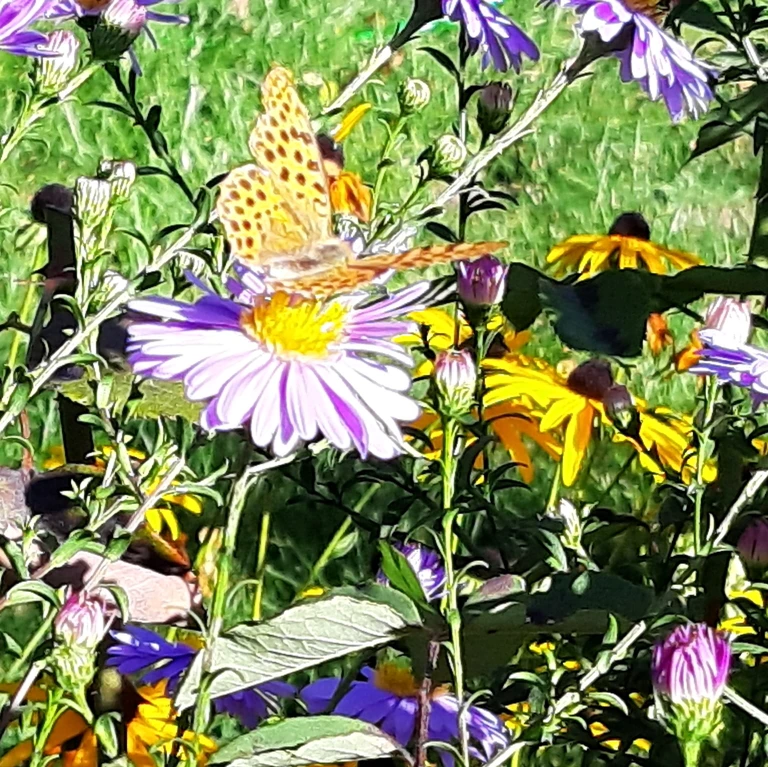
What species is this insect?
Issoria lathonia
